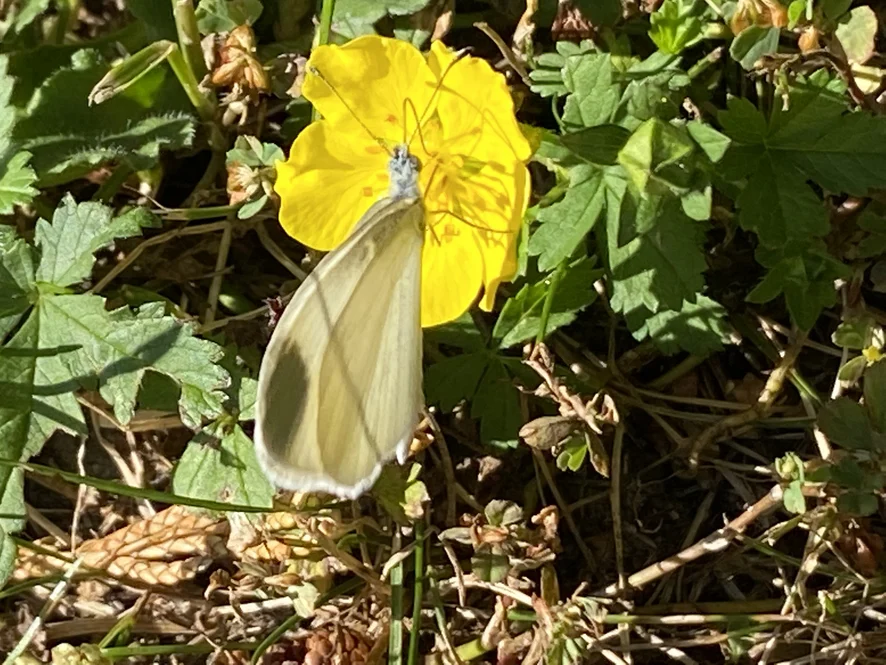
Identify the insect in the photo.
Leptidea sinapis/juvernica
